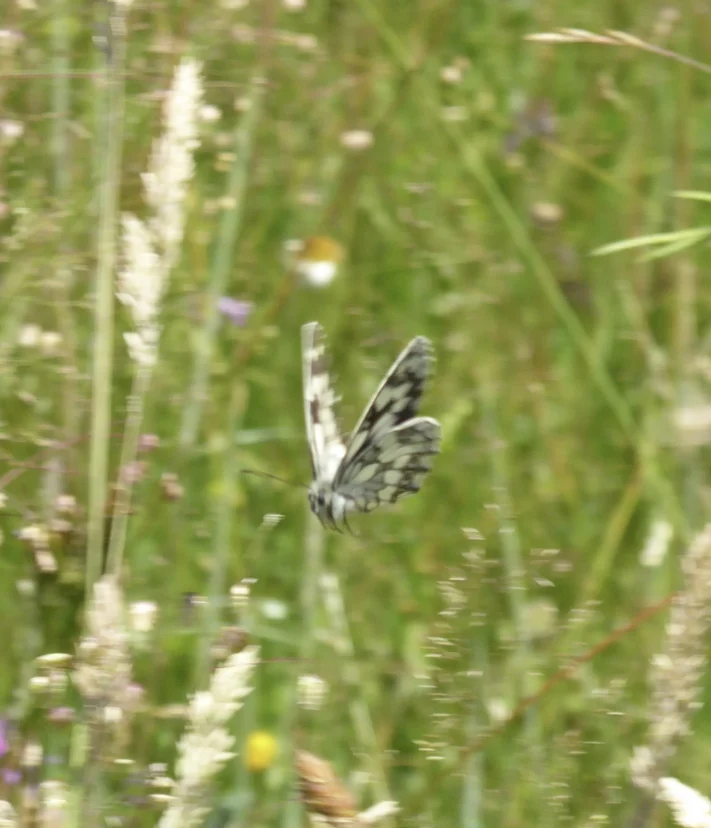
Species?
Melanargia galathea
